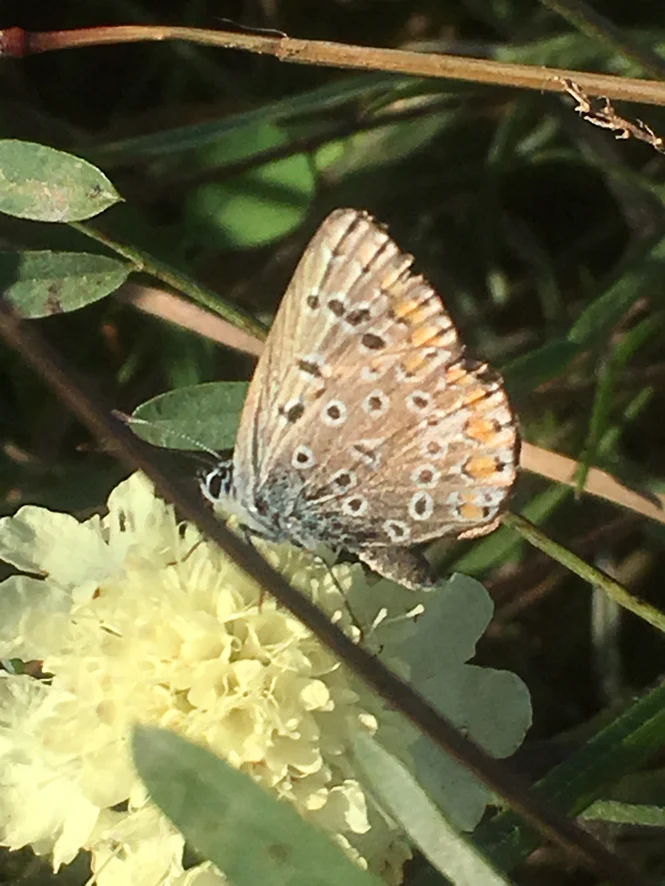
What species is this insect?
Polyommatus icarus
